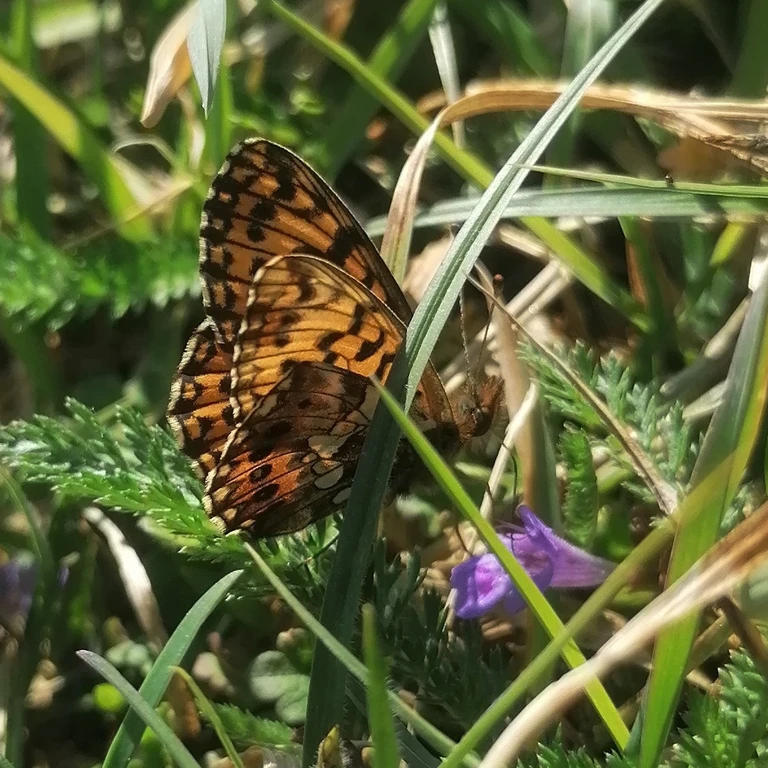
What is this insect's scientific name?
Boloria dia
